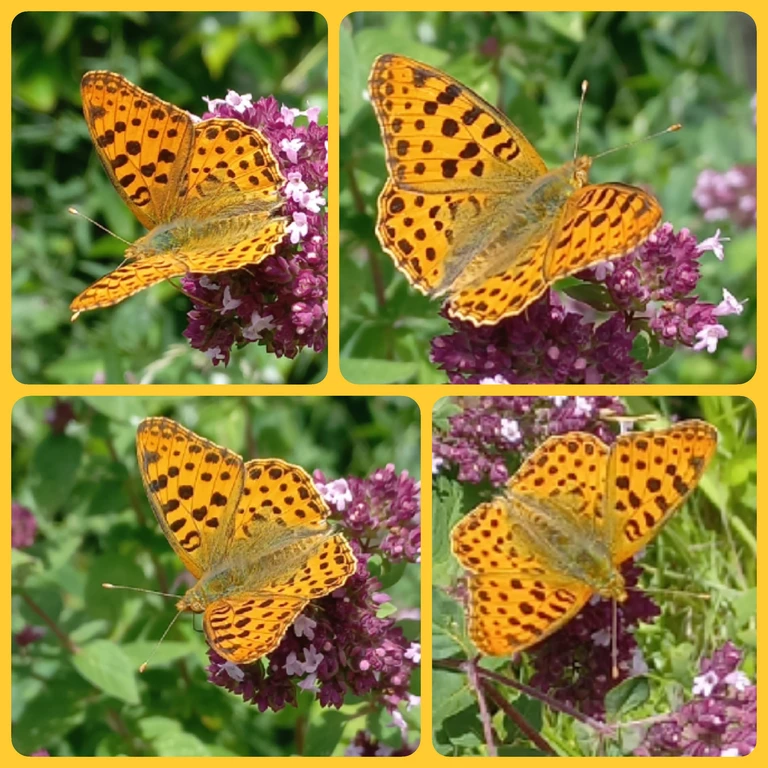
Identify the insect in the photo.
Issoria lathonia
